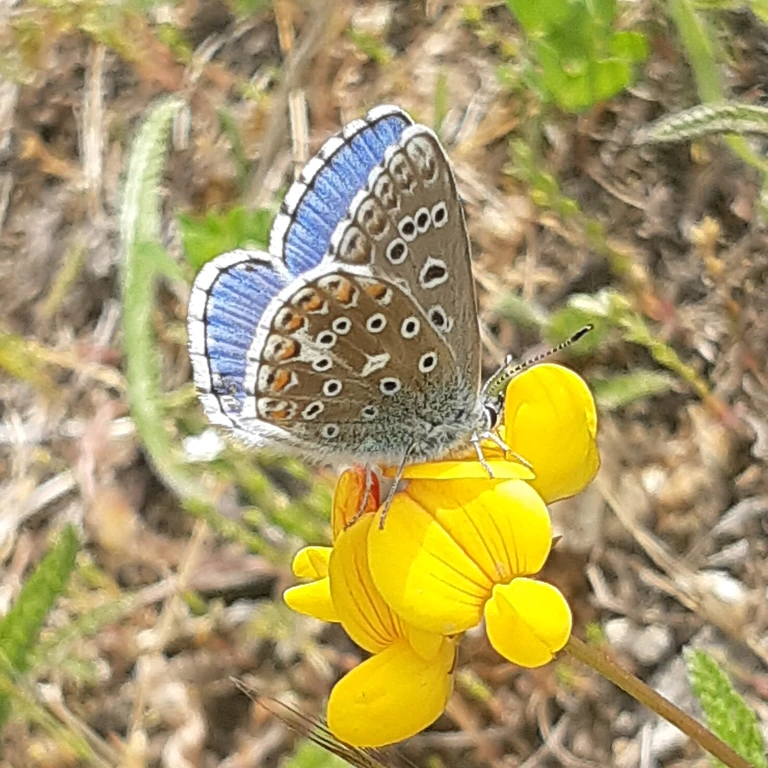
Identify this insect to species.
Lysandra bellargus
